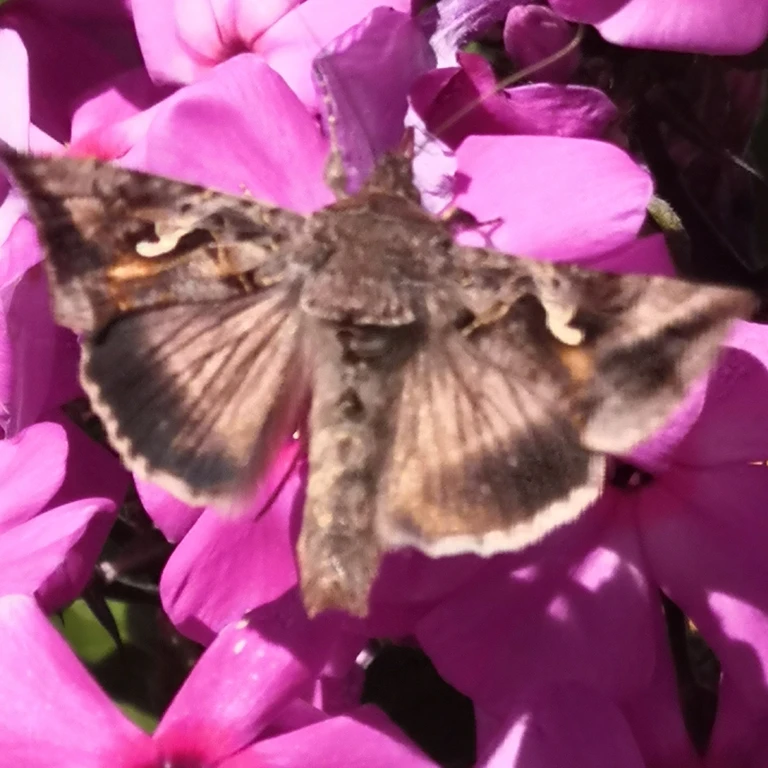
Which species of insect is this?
Autographa gamma
